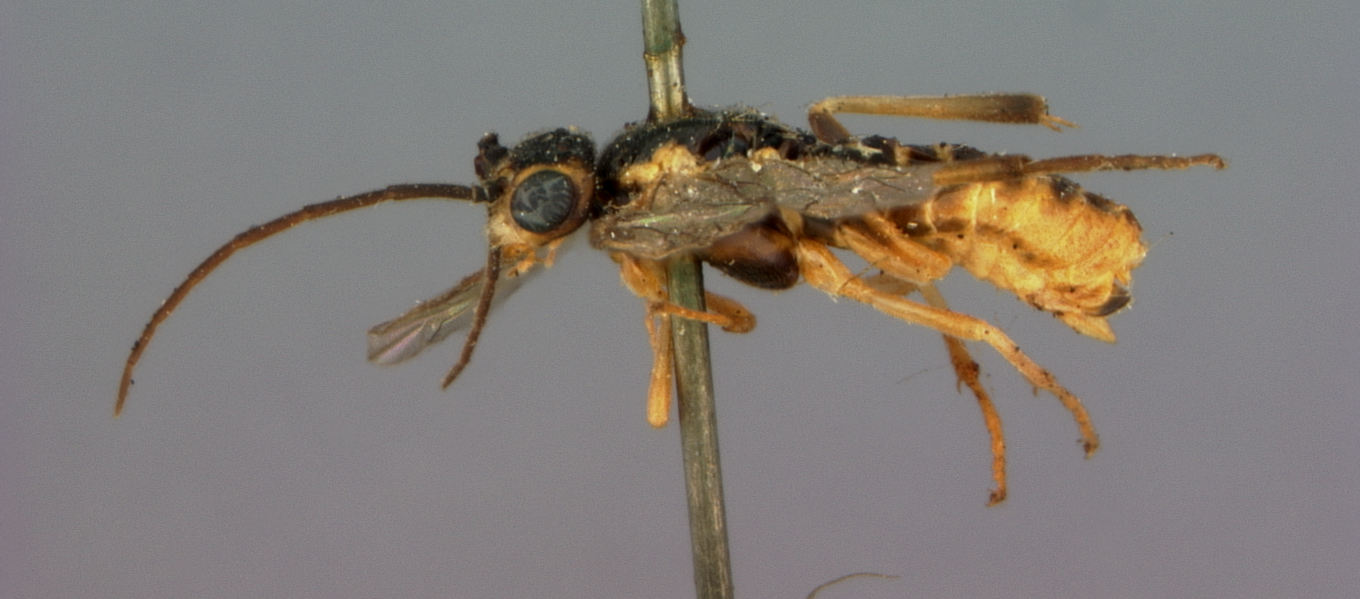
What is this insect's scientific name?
Pteronus marlatti
